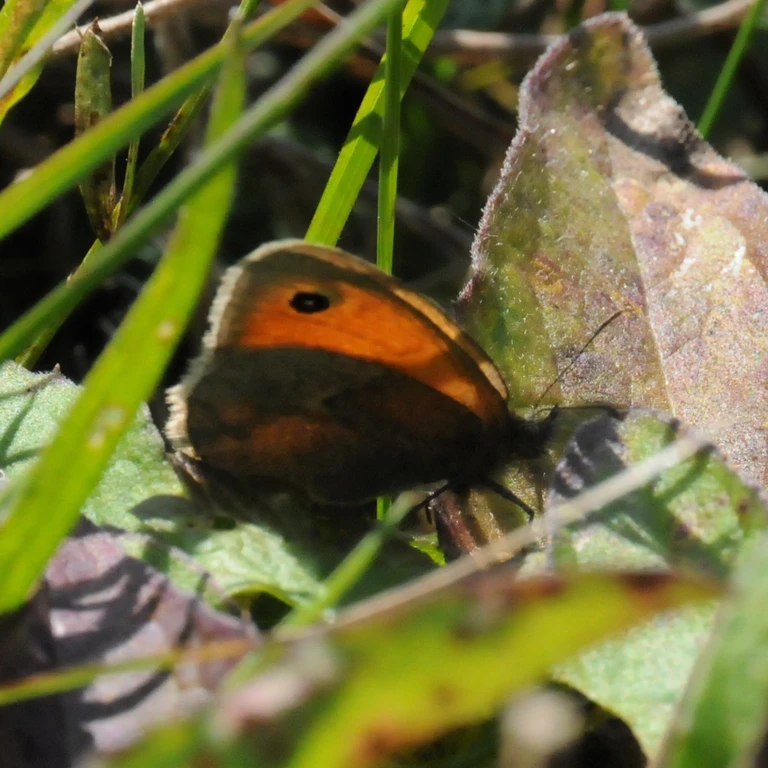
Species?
Coenonympha pamphilus
